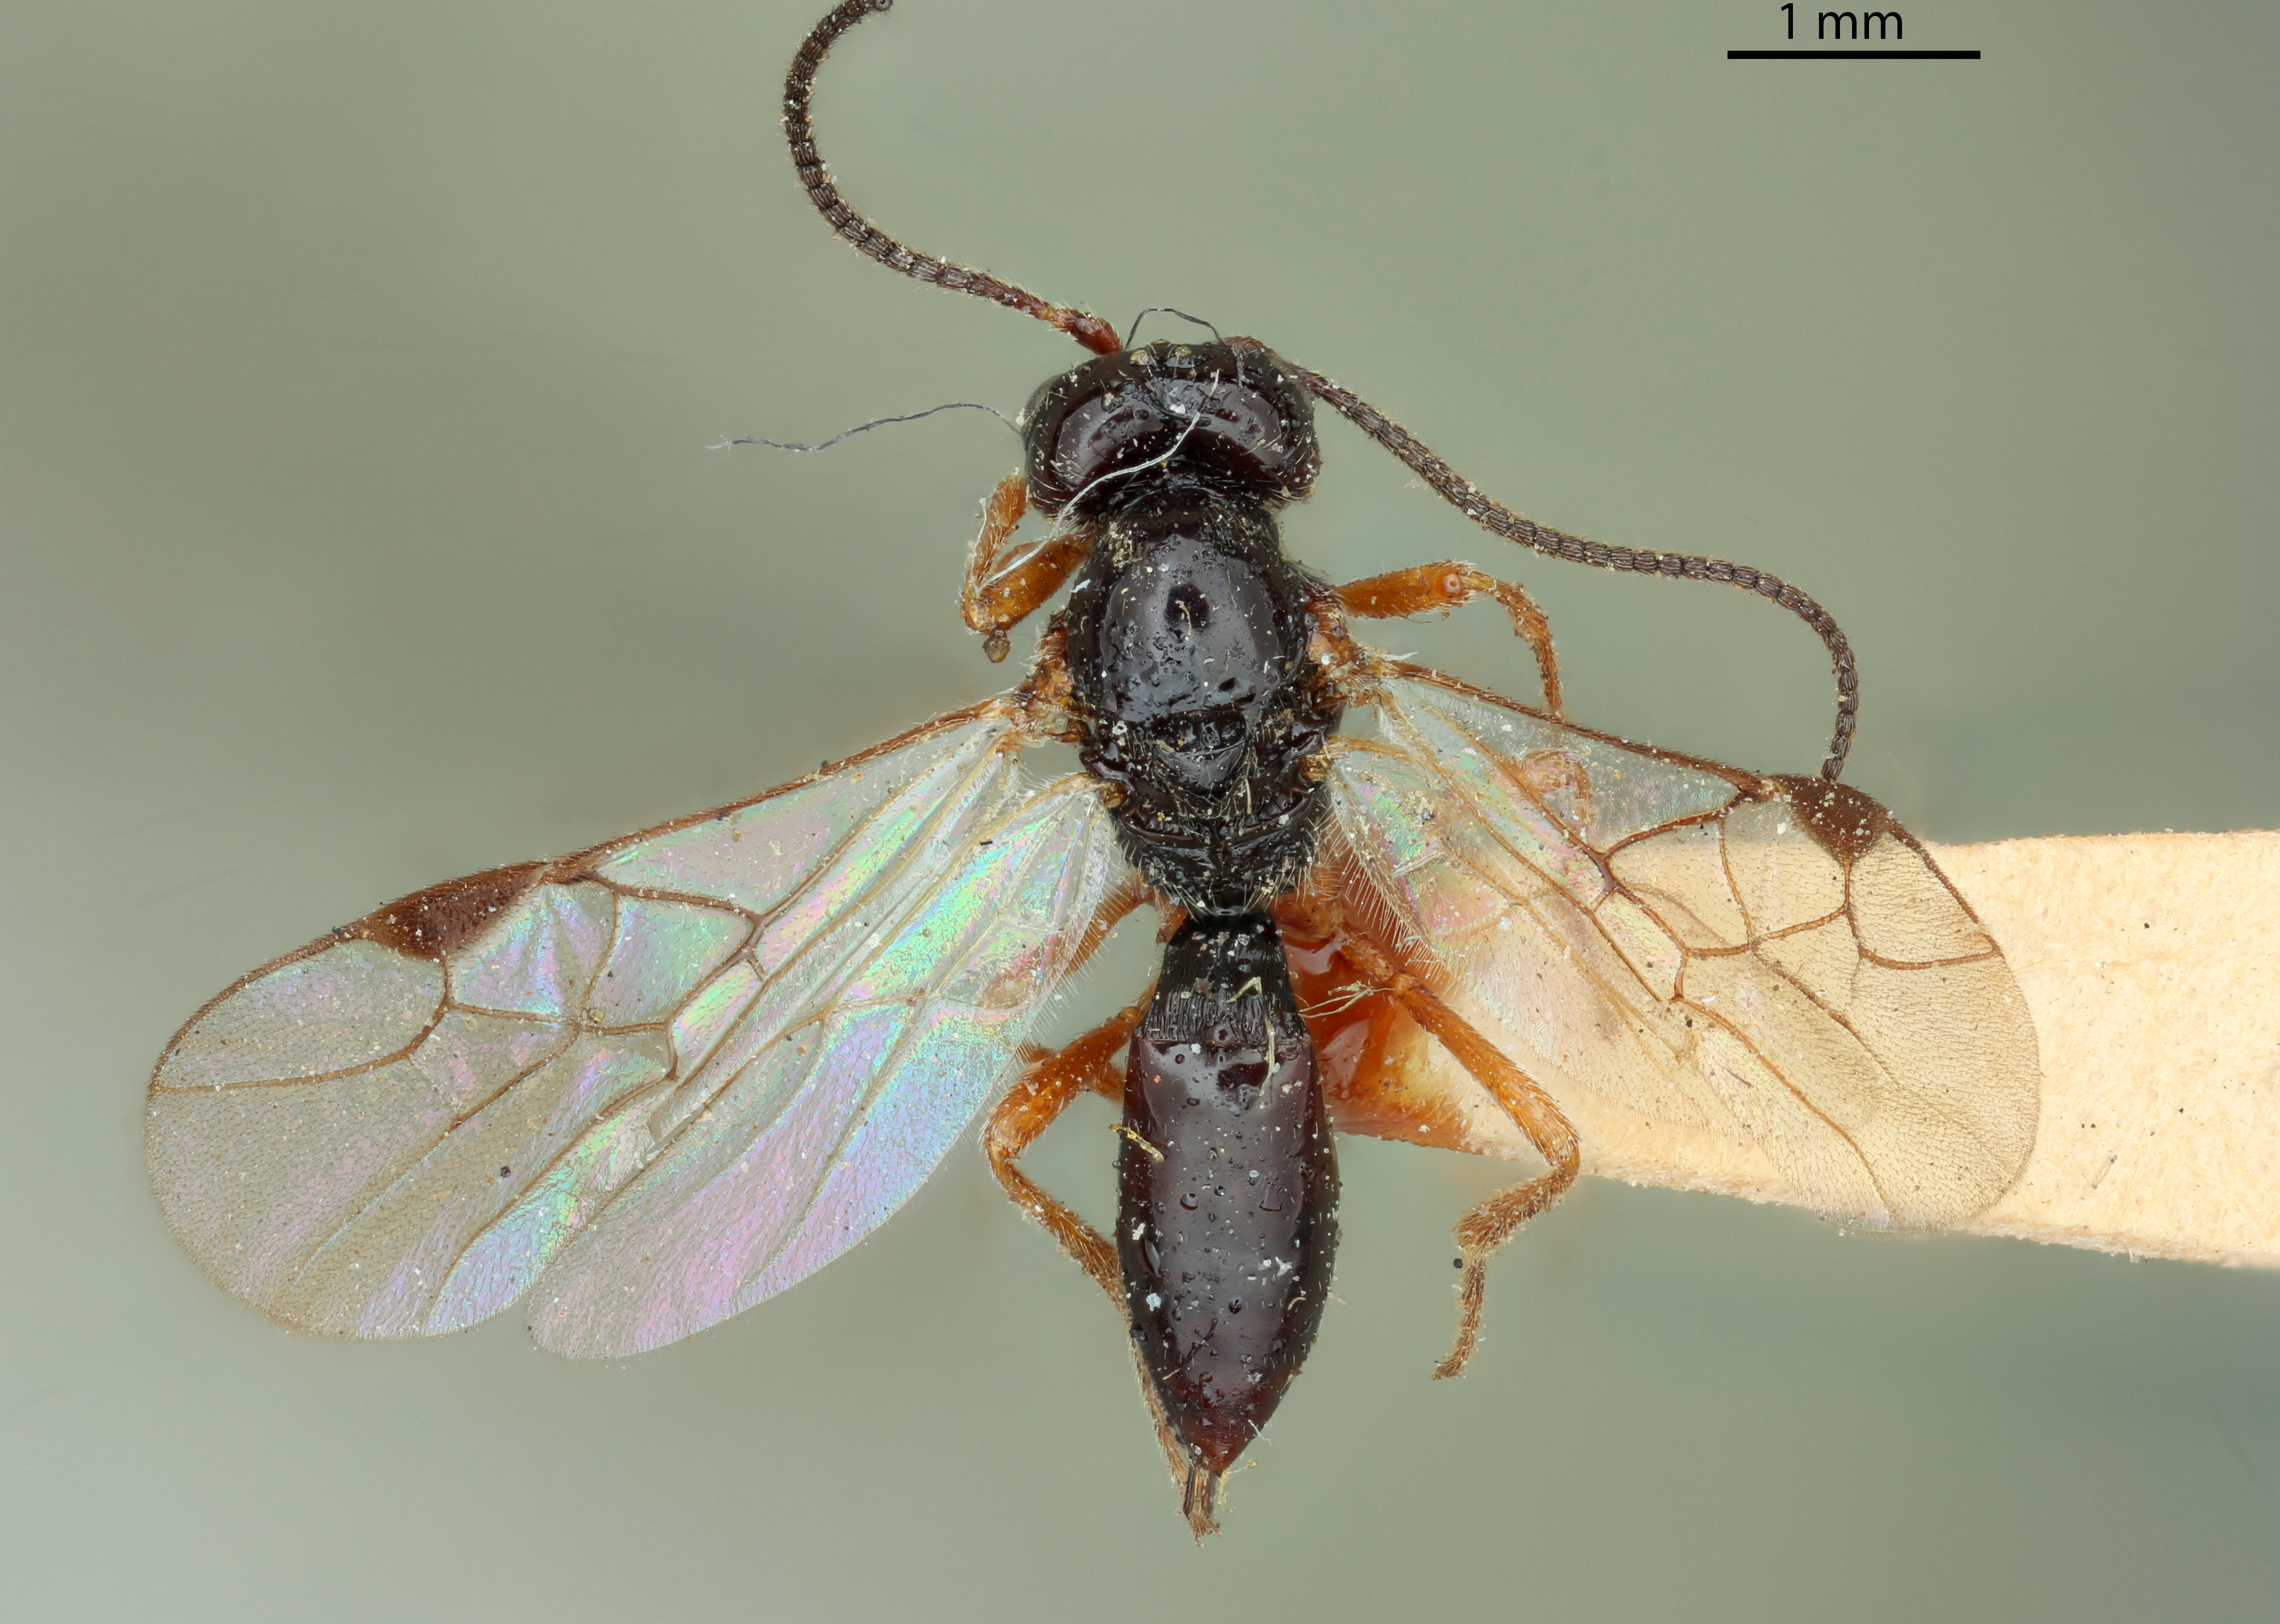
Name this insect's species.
Pentapleura alticola
